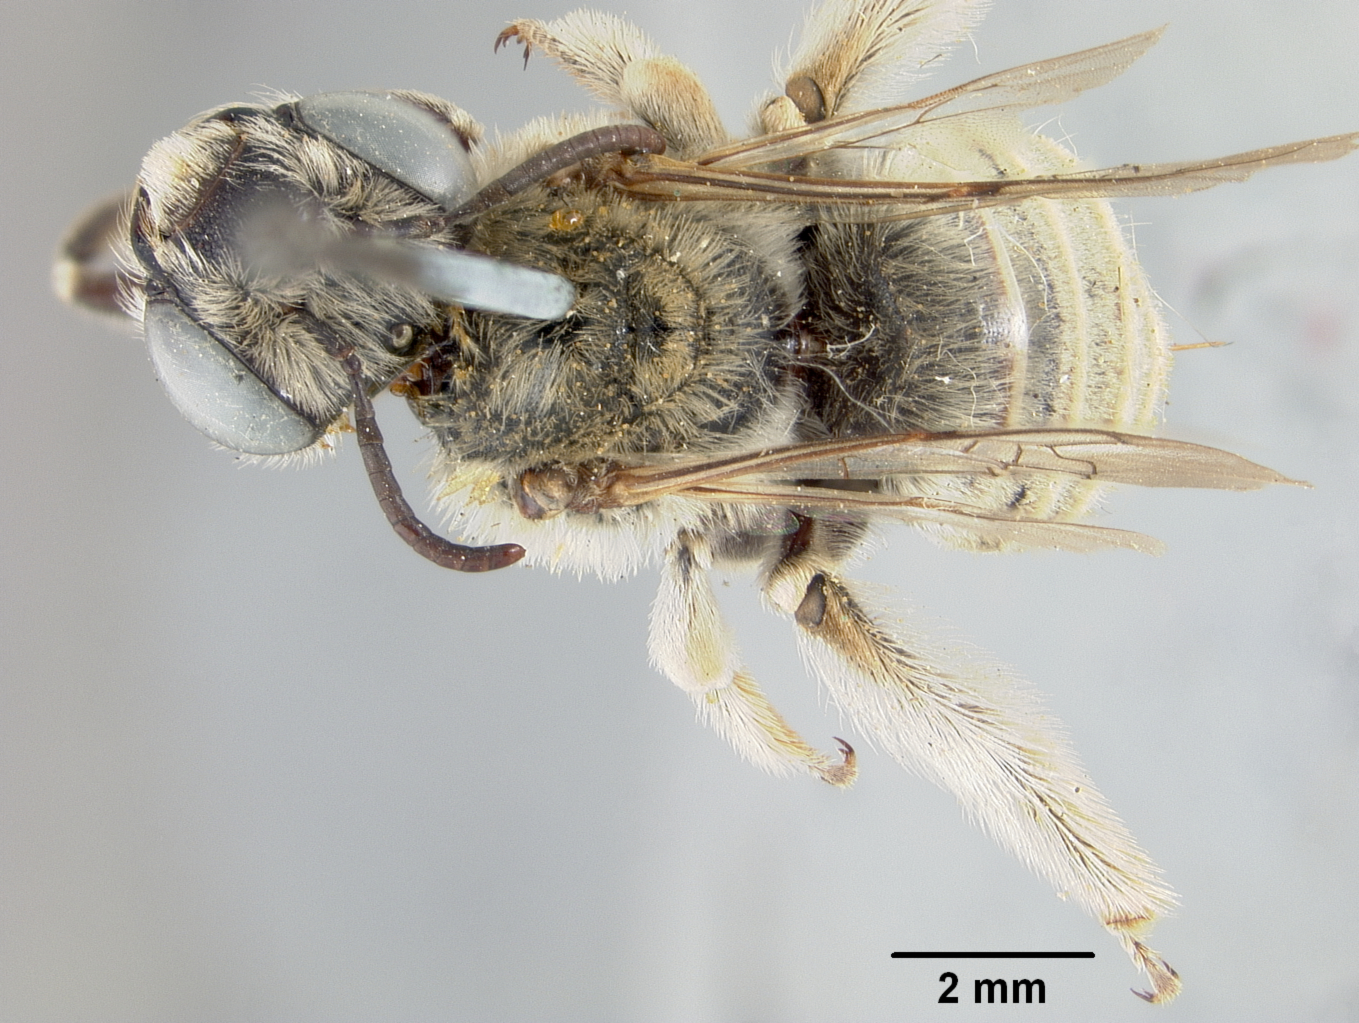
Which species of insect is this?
Xenoglossodes imitatrix
